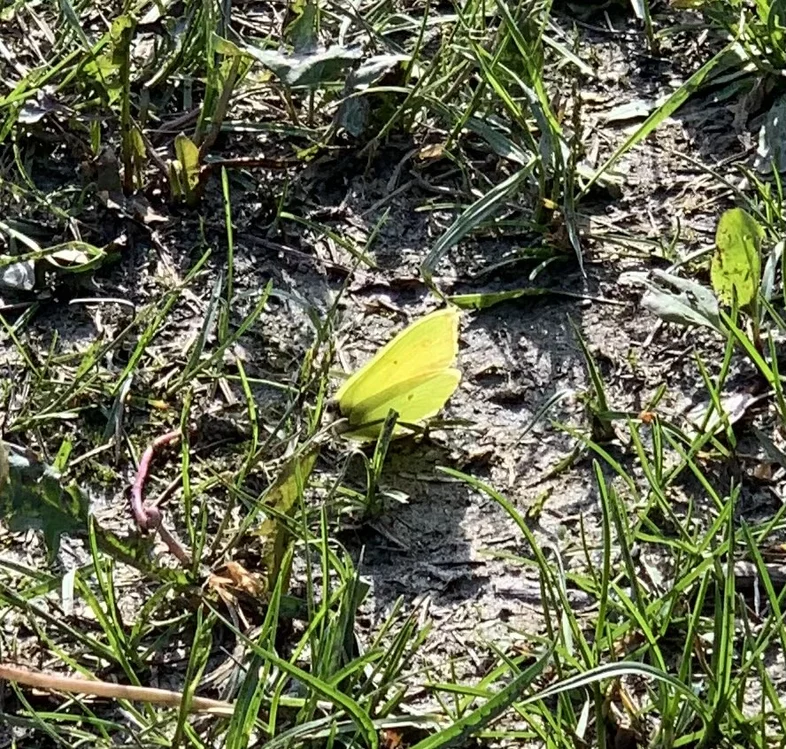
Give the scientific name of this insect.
Gonepteryx rhamni
